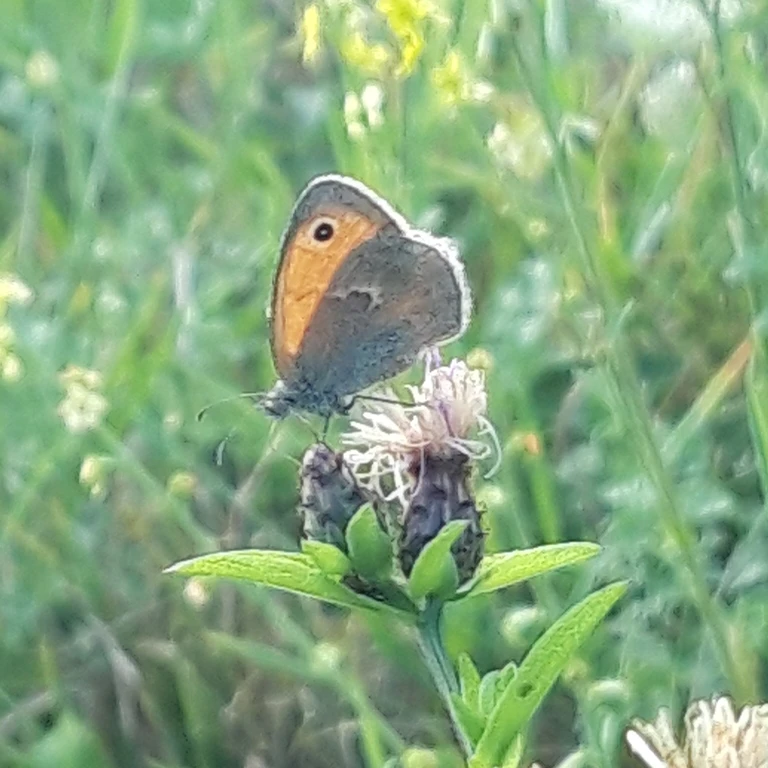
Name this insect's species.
Coenonympha pamphilus
